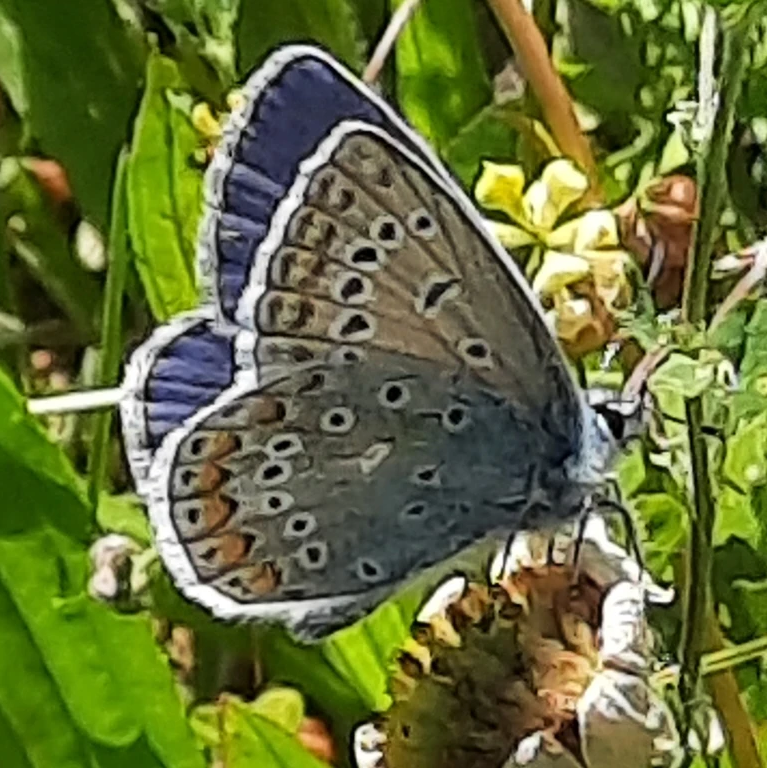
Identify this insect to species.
Polyommatus icarus
